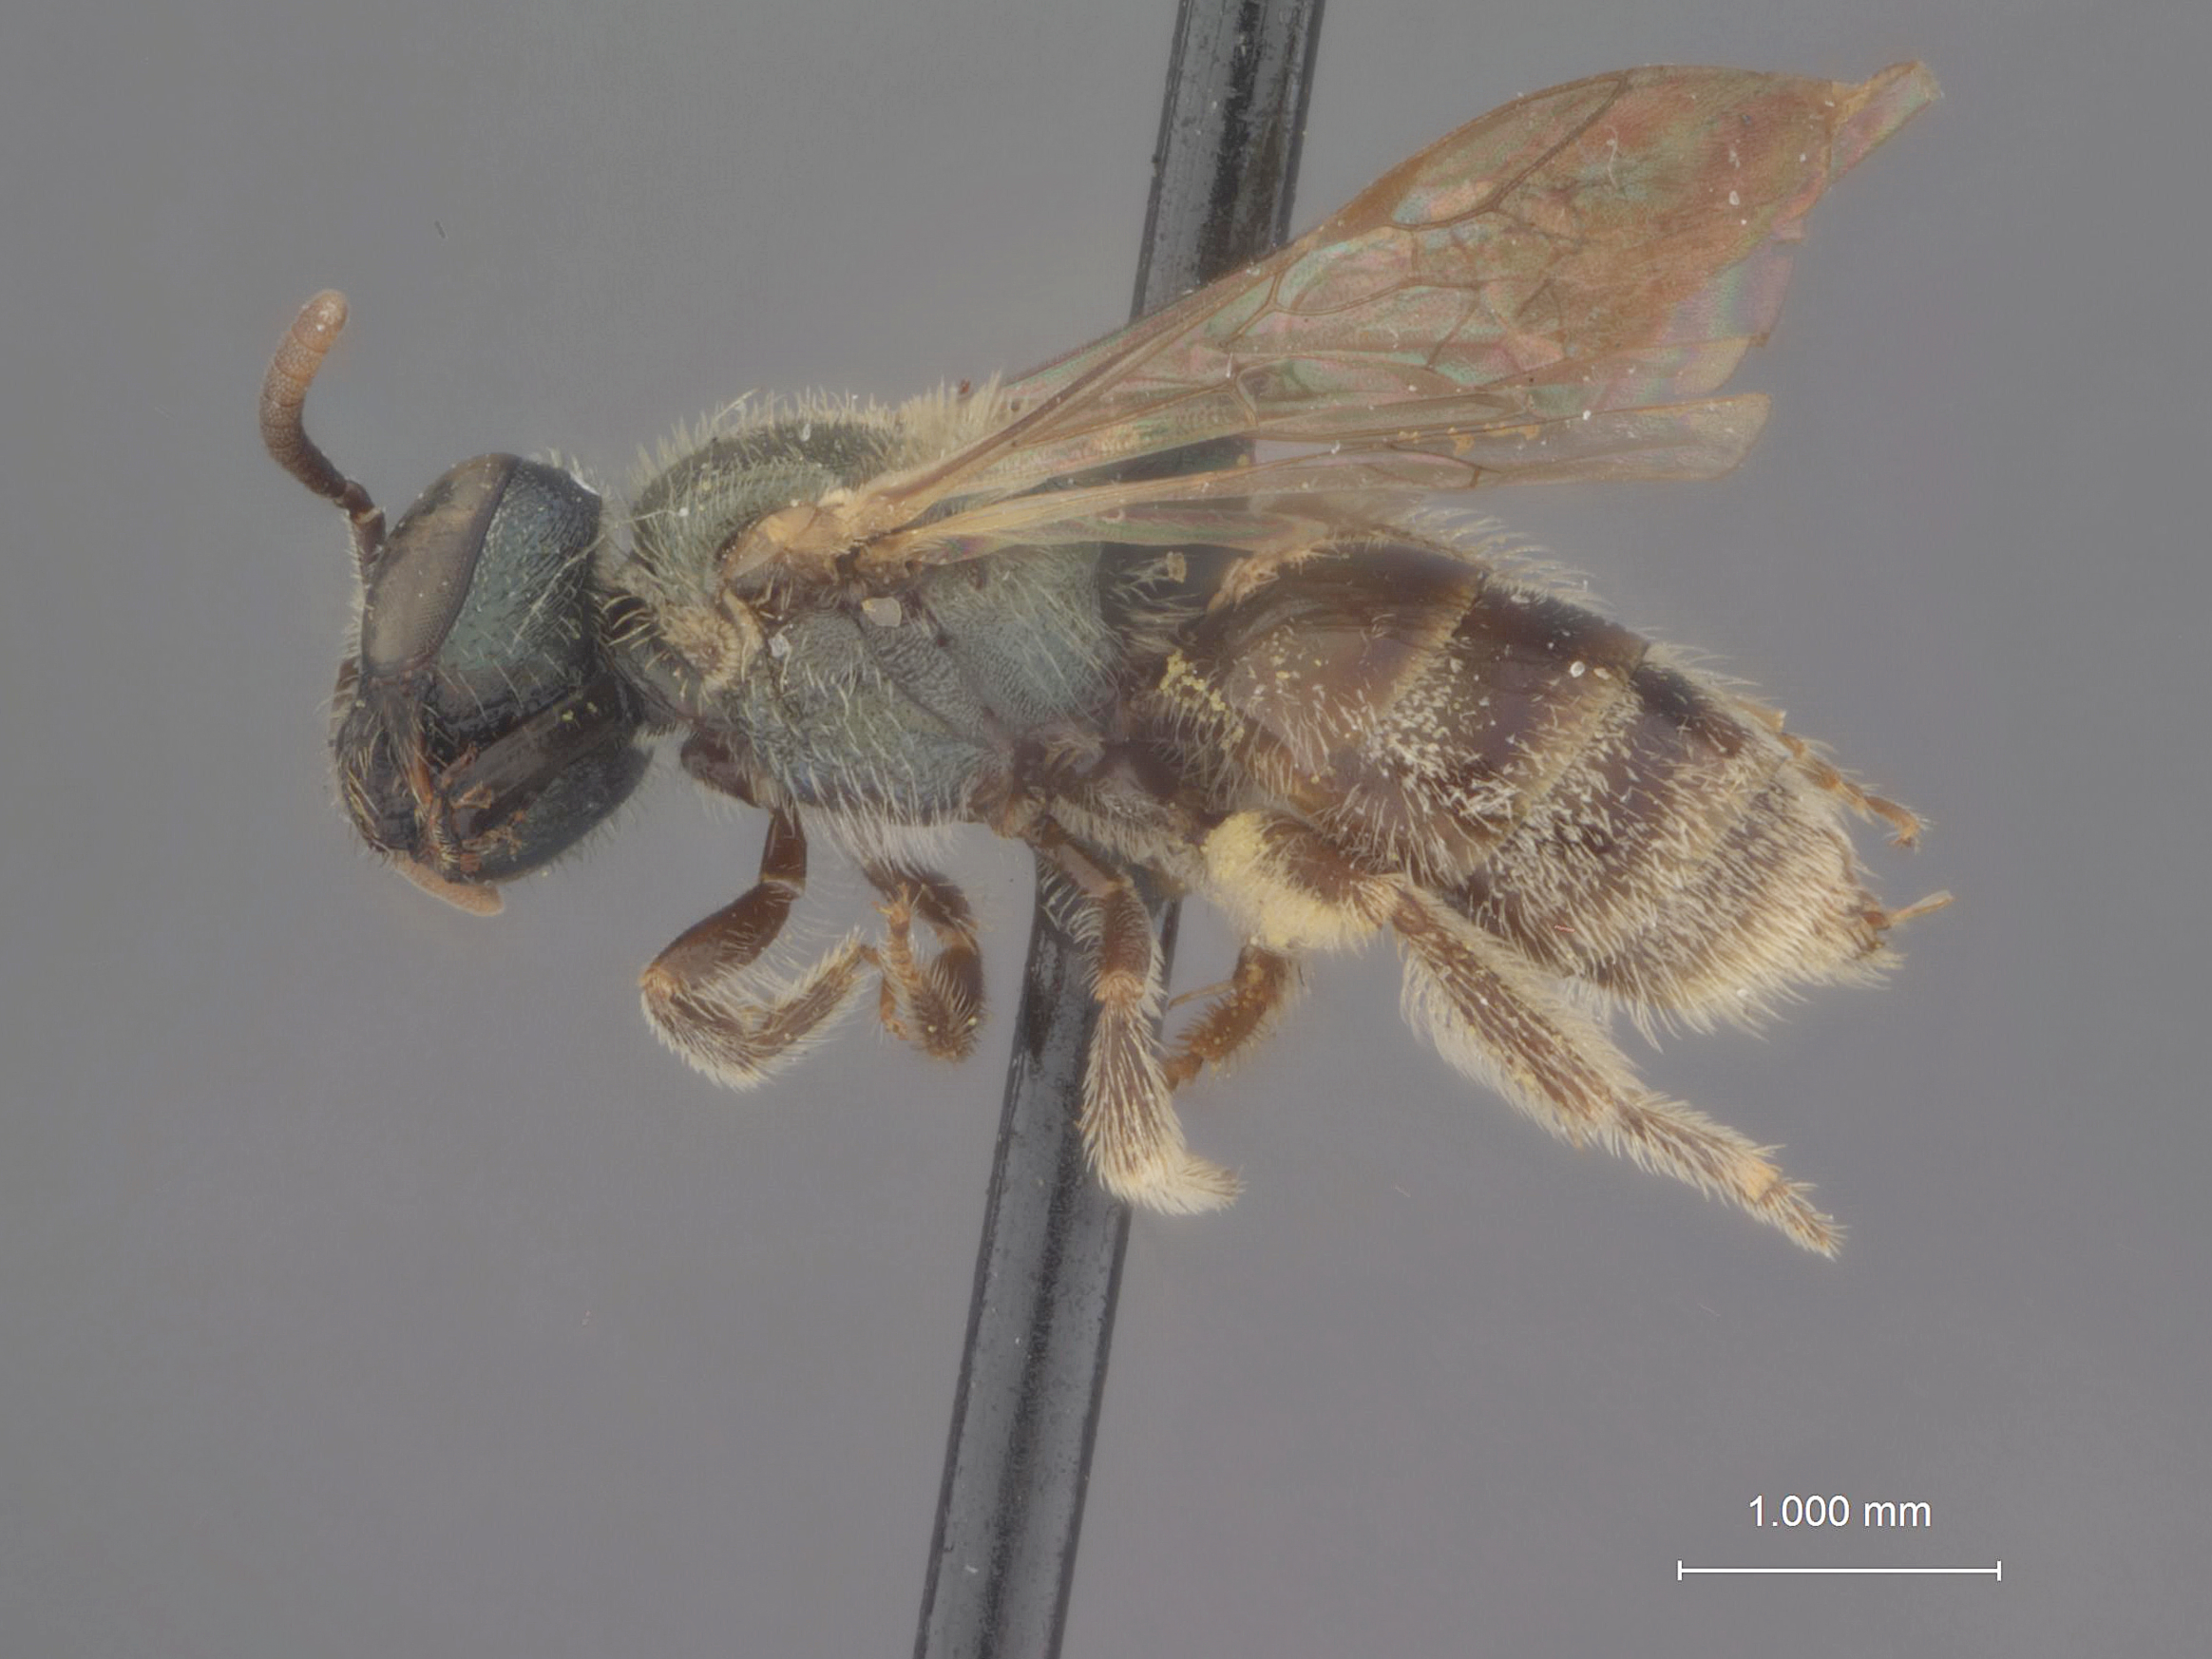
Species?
Dialictus supraclypeatus
